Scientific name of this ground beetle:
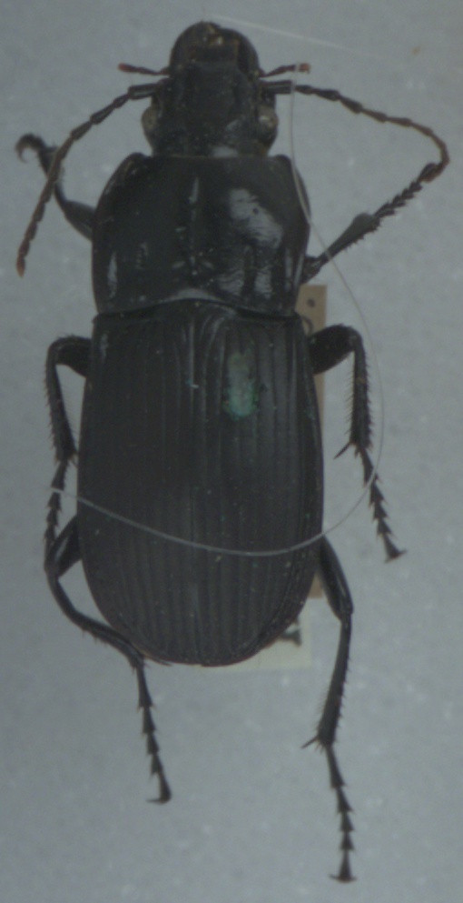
Abax parallelepipedus
